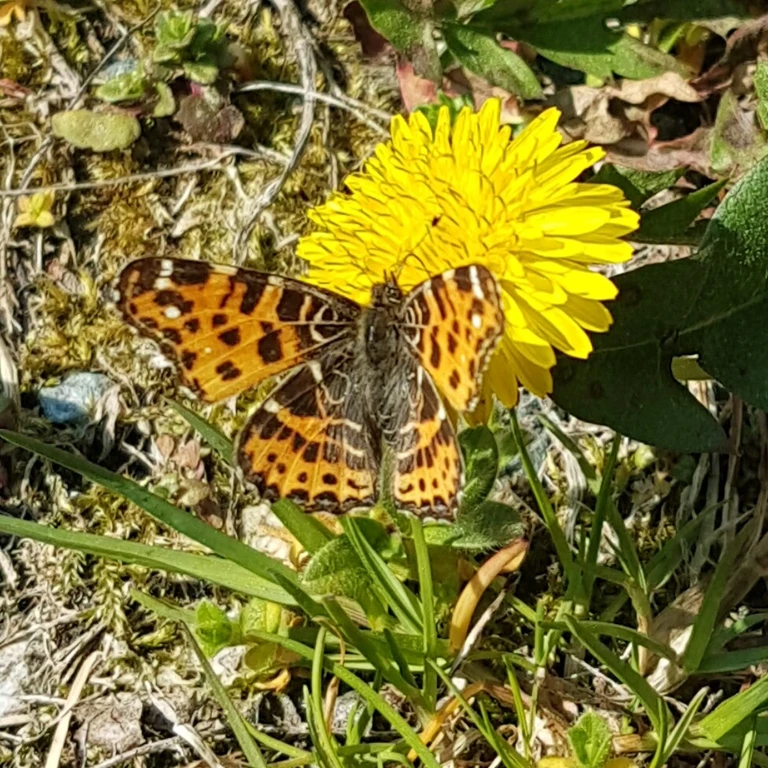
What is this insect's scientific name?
Araschnia levana
